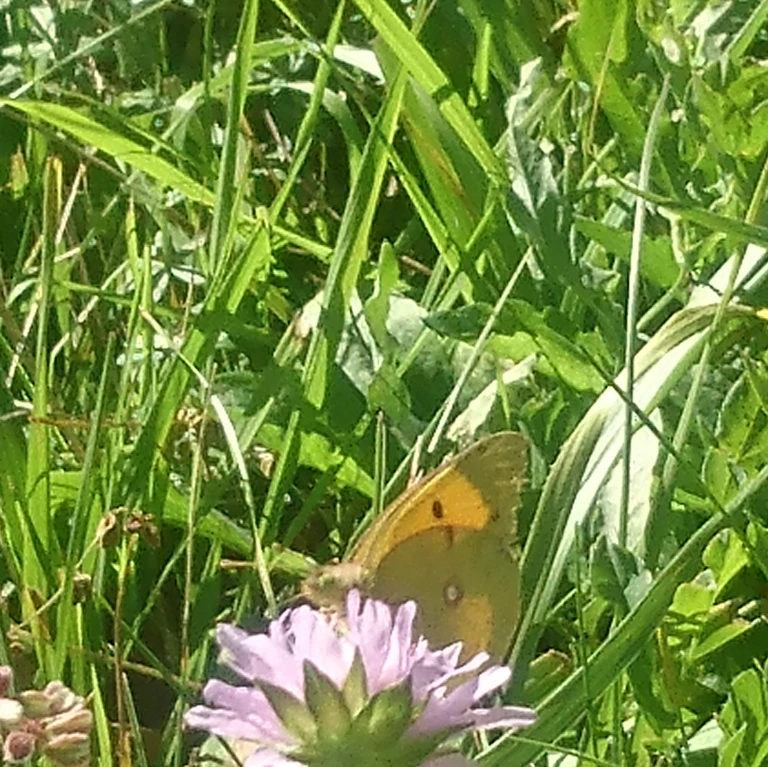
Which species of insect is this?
Colias croceus
